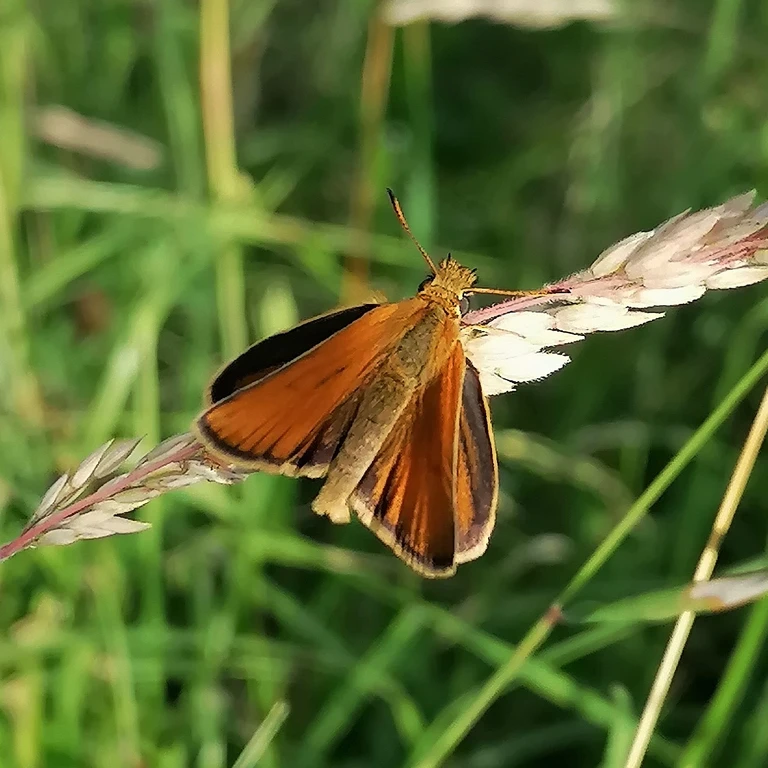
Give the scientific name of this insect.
Thymelicus lineola
